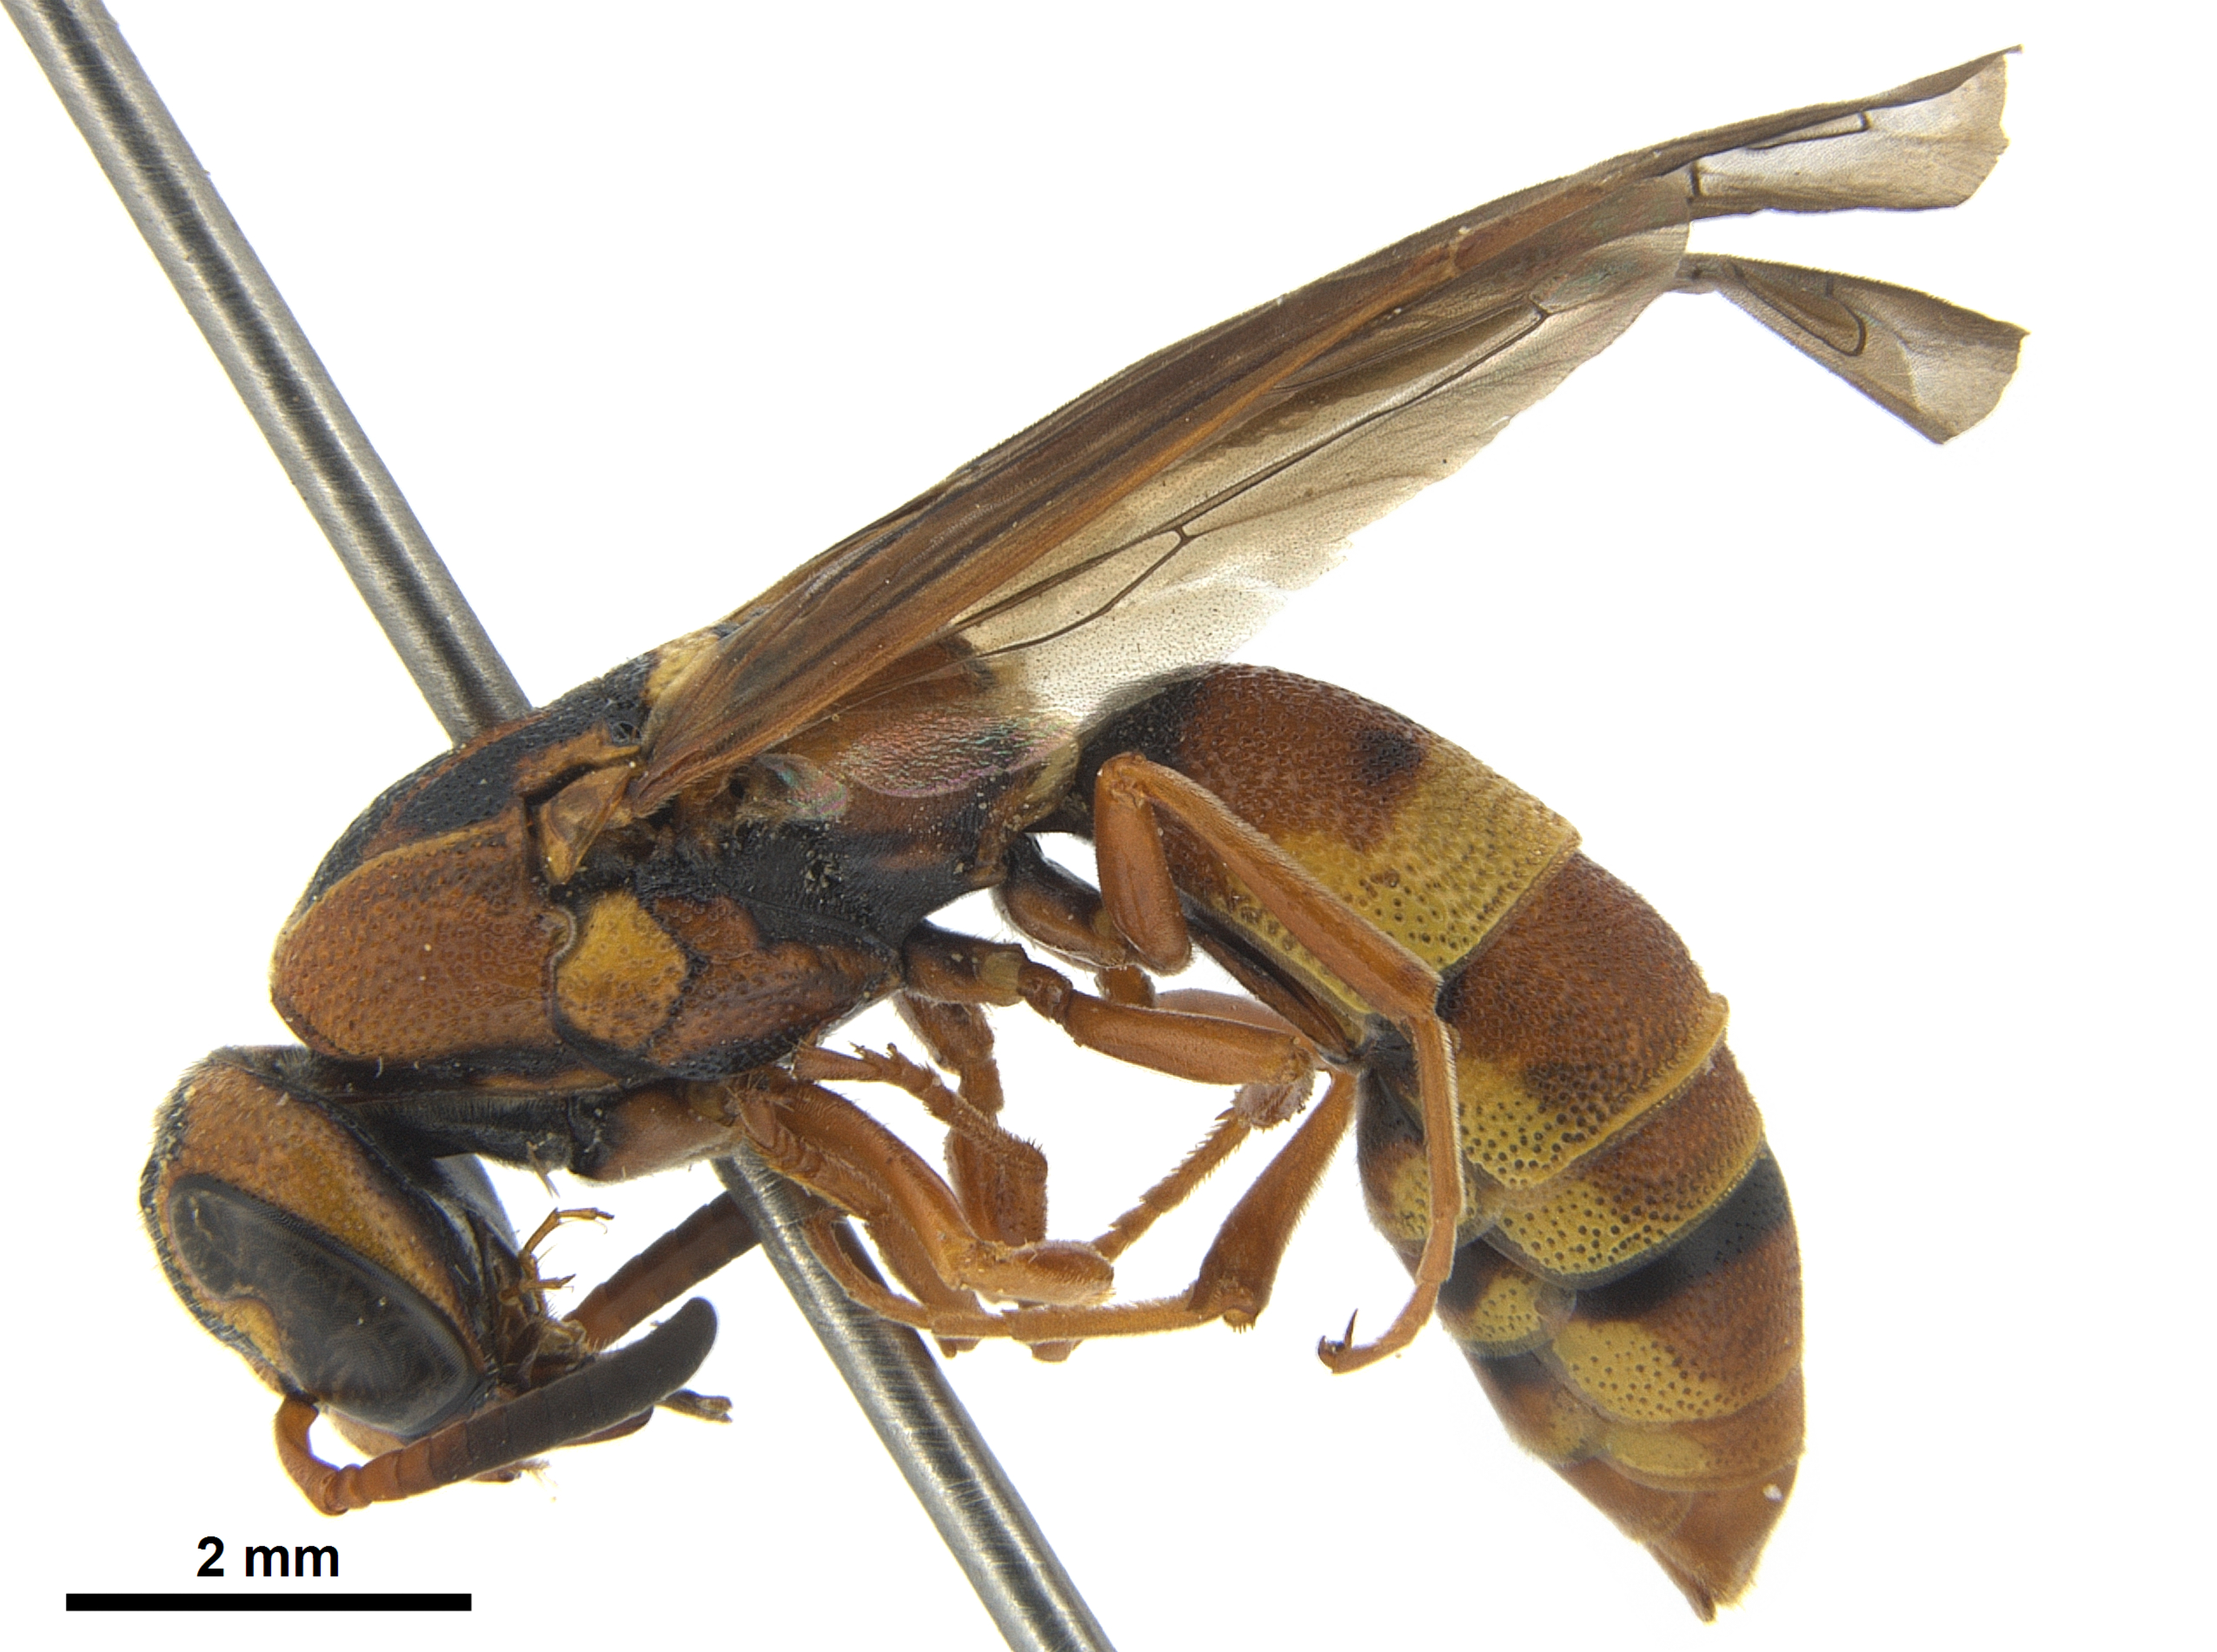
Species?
Dolichodynerus tanynotus
